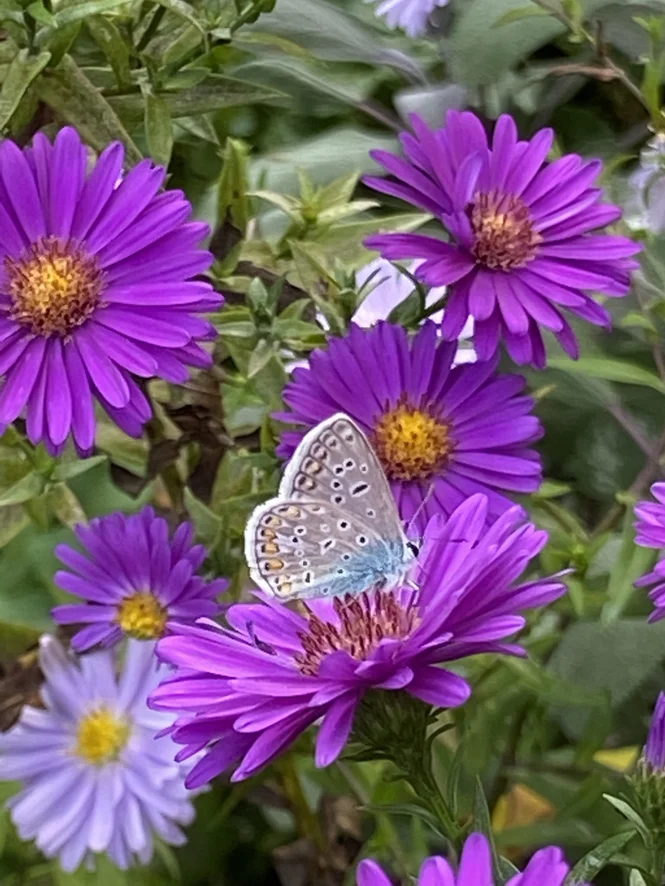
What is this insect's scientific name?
Polyommatus icarus
